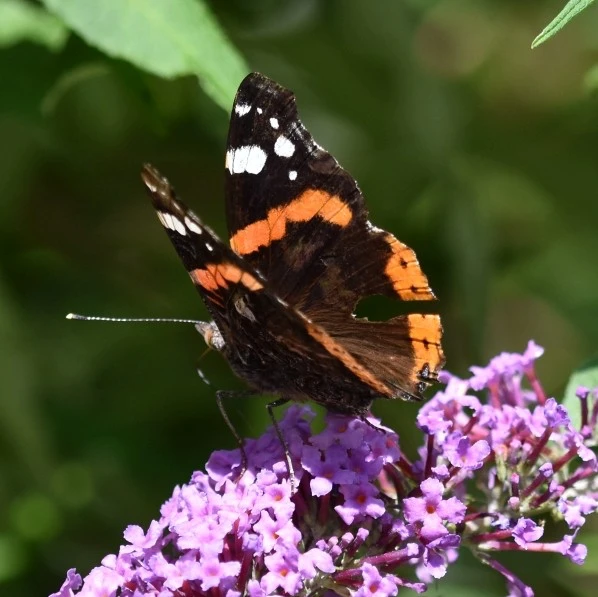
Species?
Vanessa atalanta
